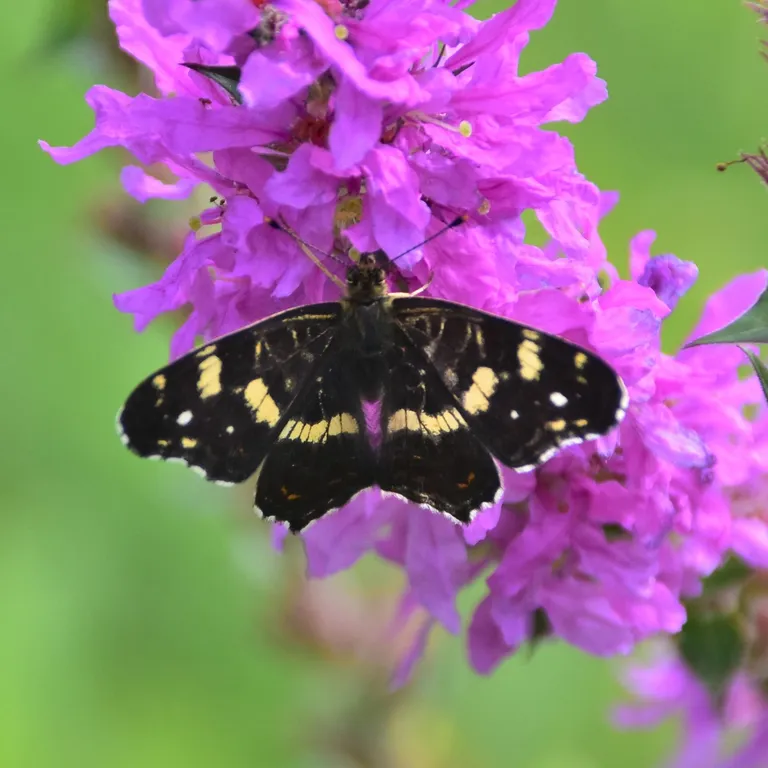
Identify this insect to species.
Araschnia levana
